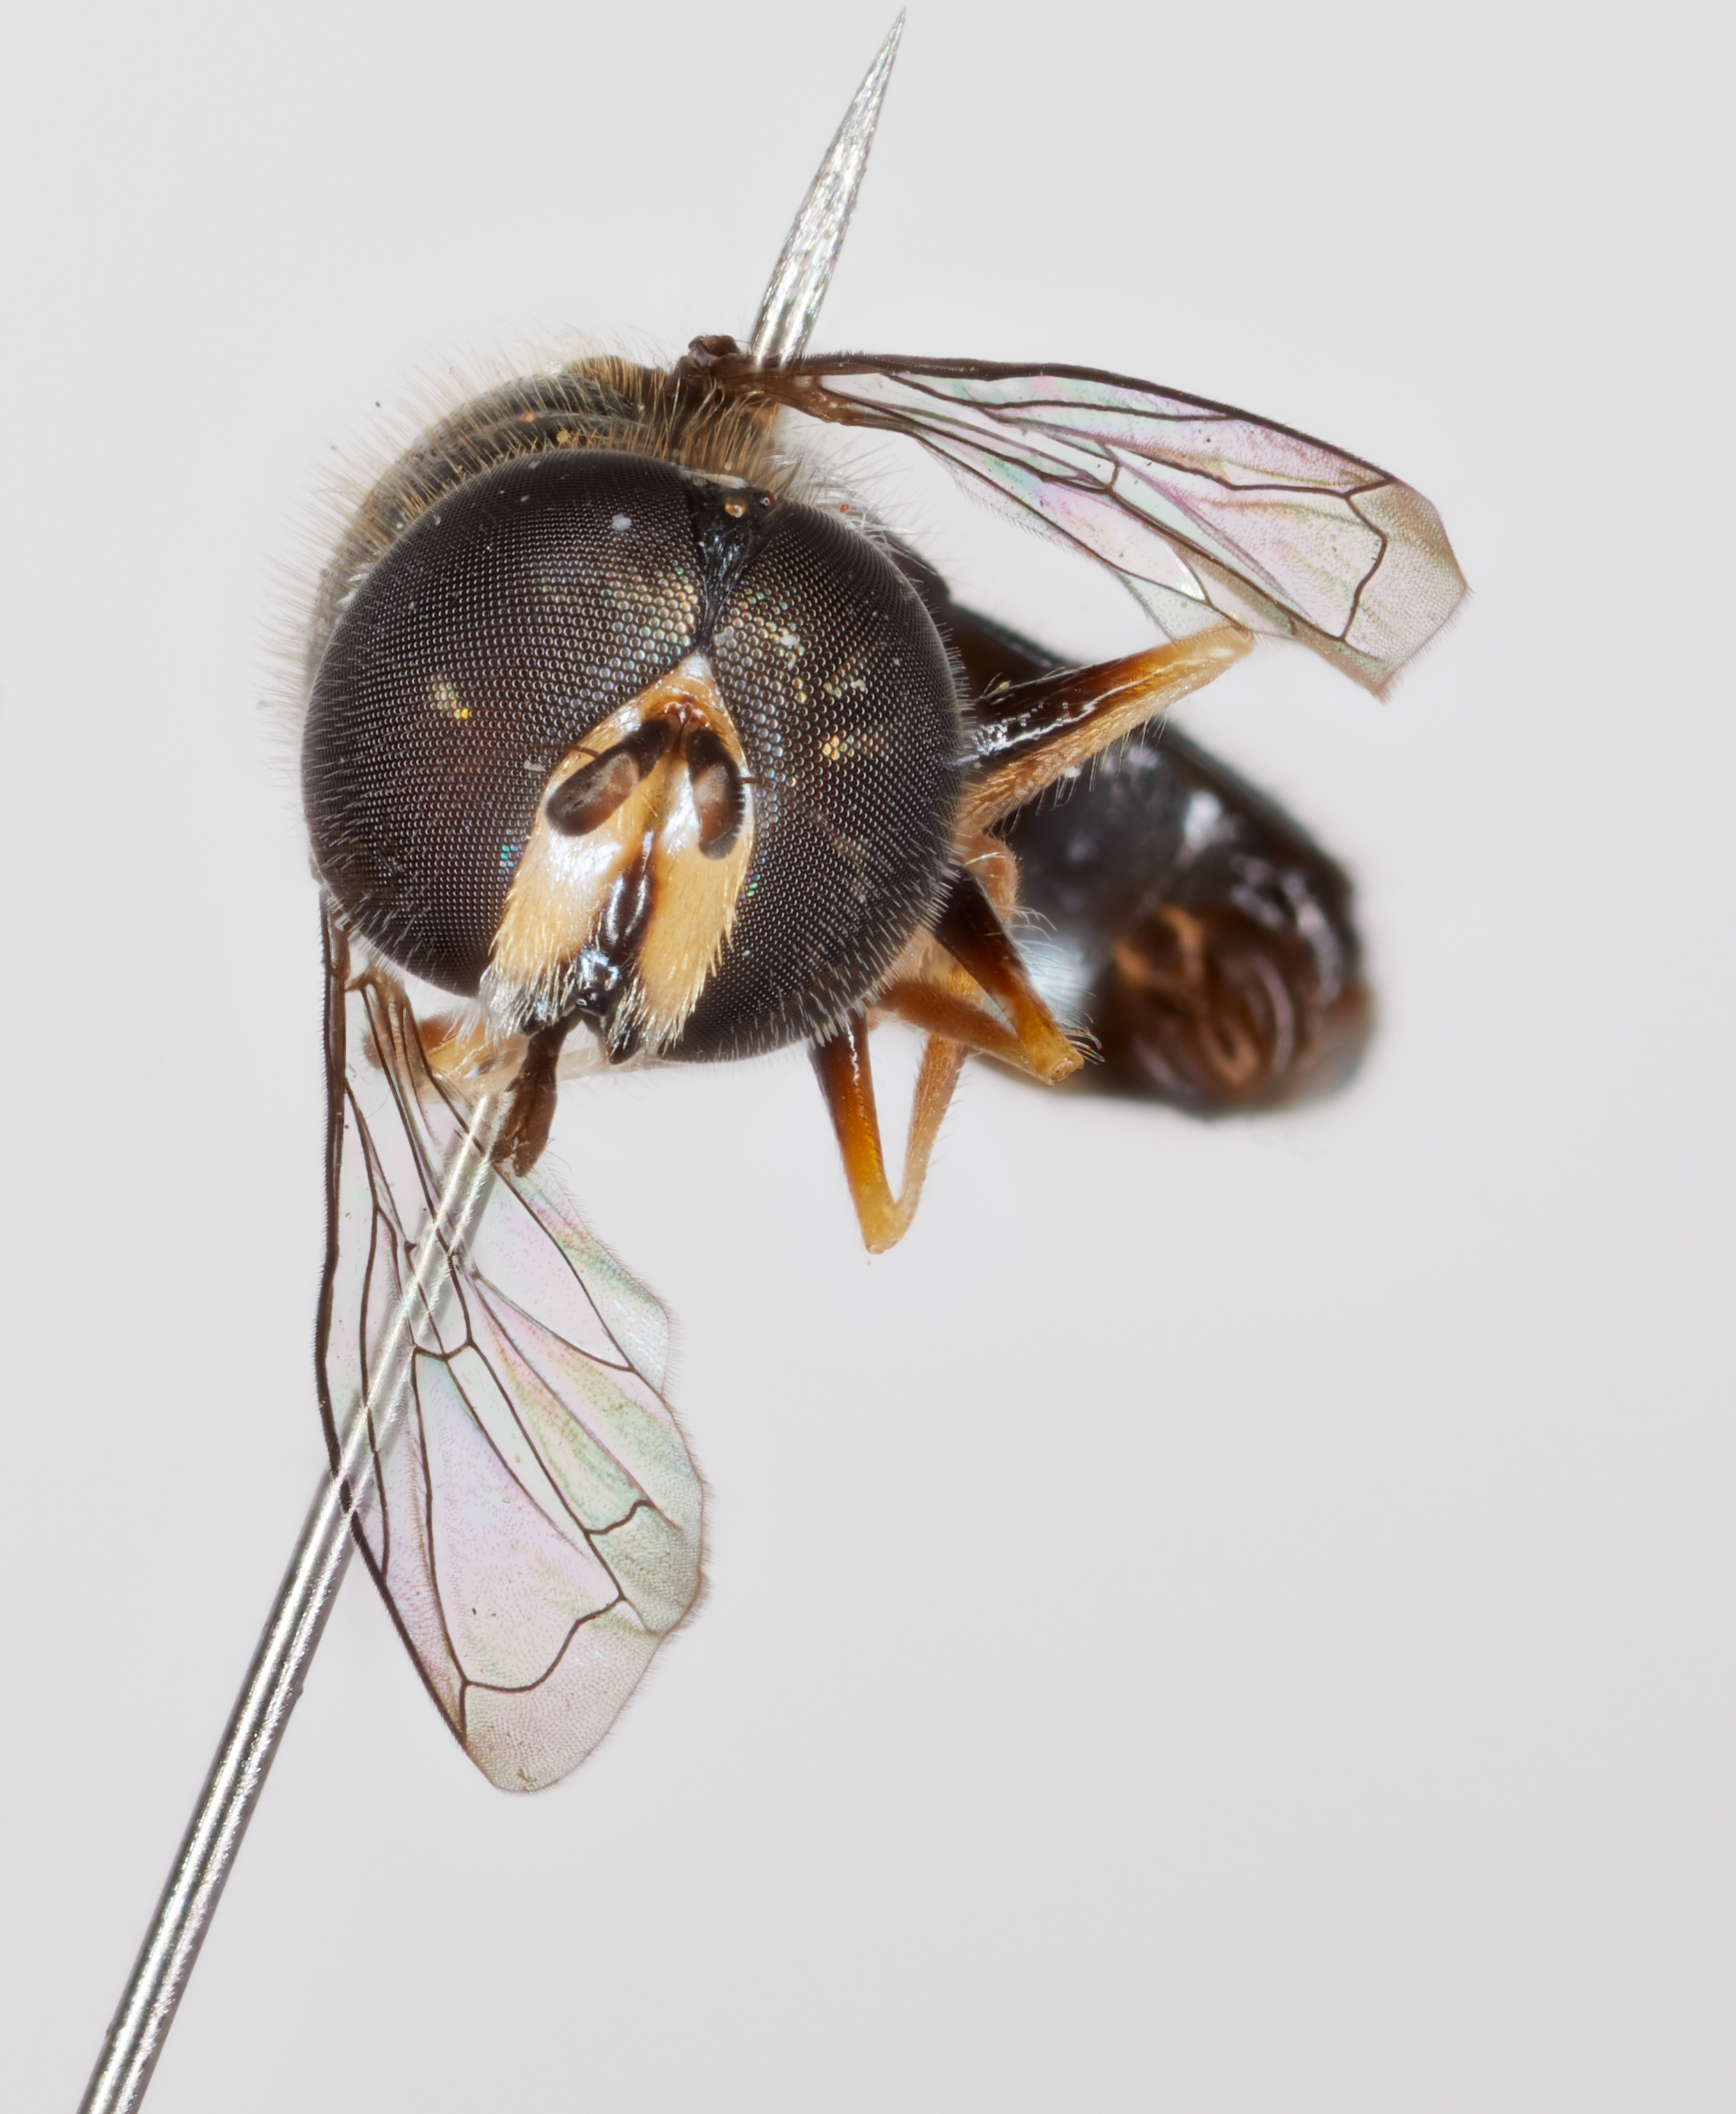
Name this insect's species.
Paragus tsimbazazensis
